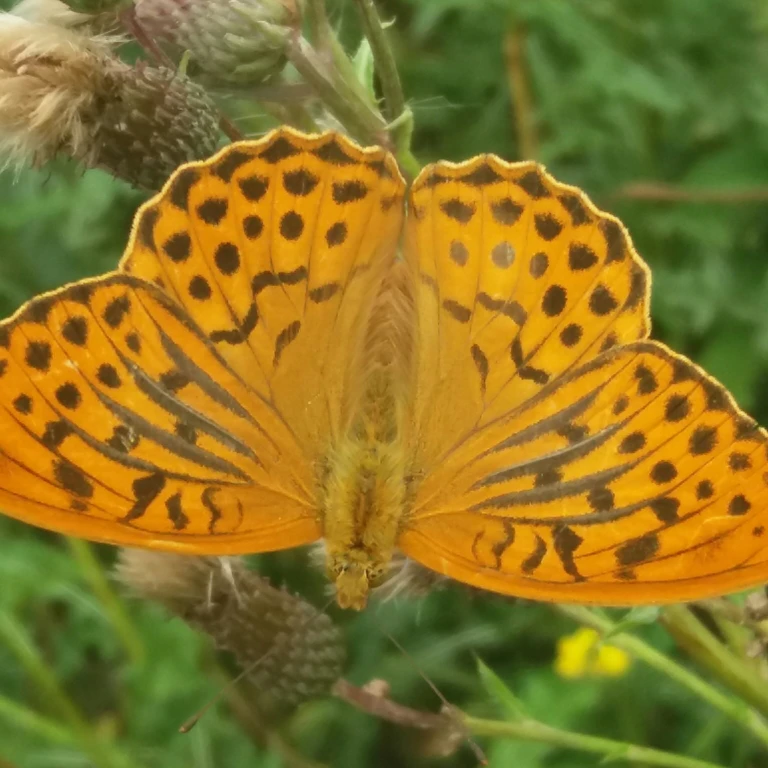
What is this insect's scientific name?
Argynnis paphia
